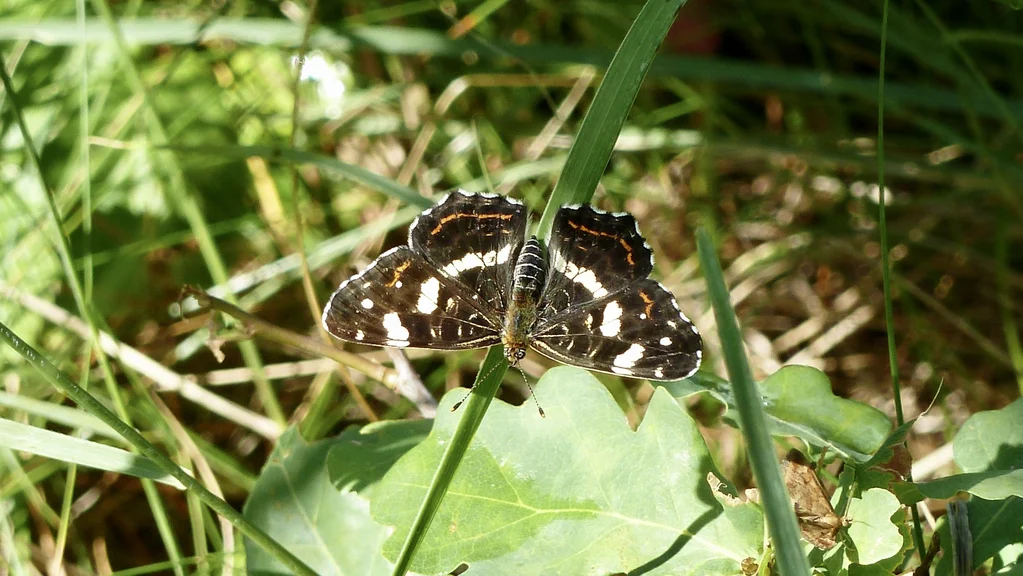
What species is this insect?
Araschnia levana
